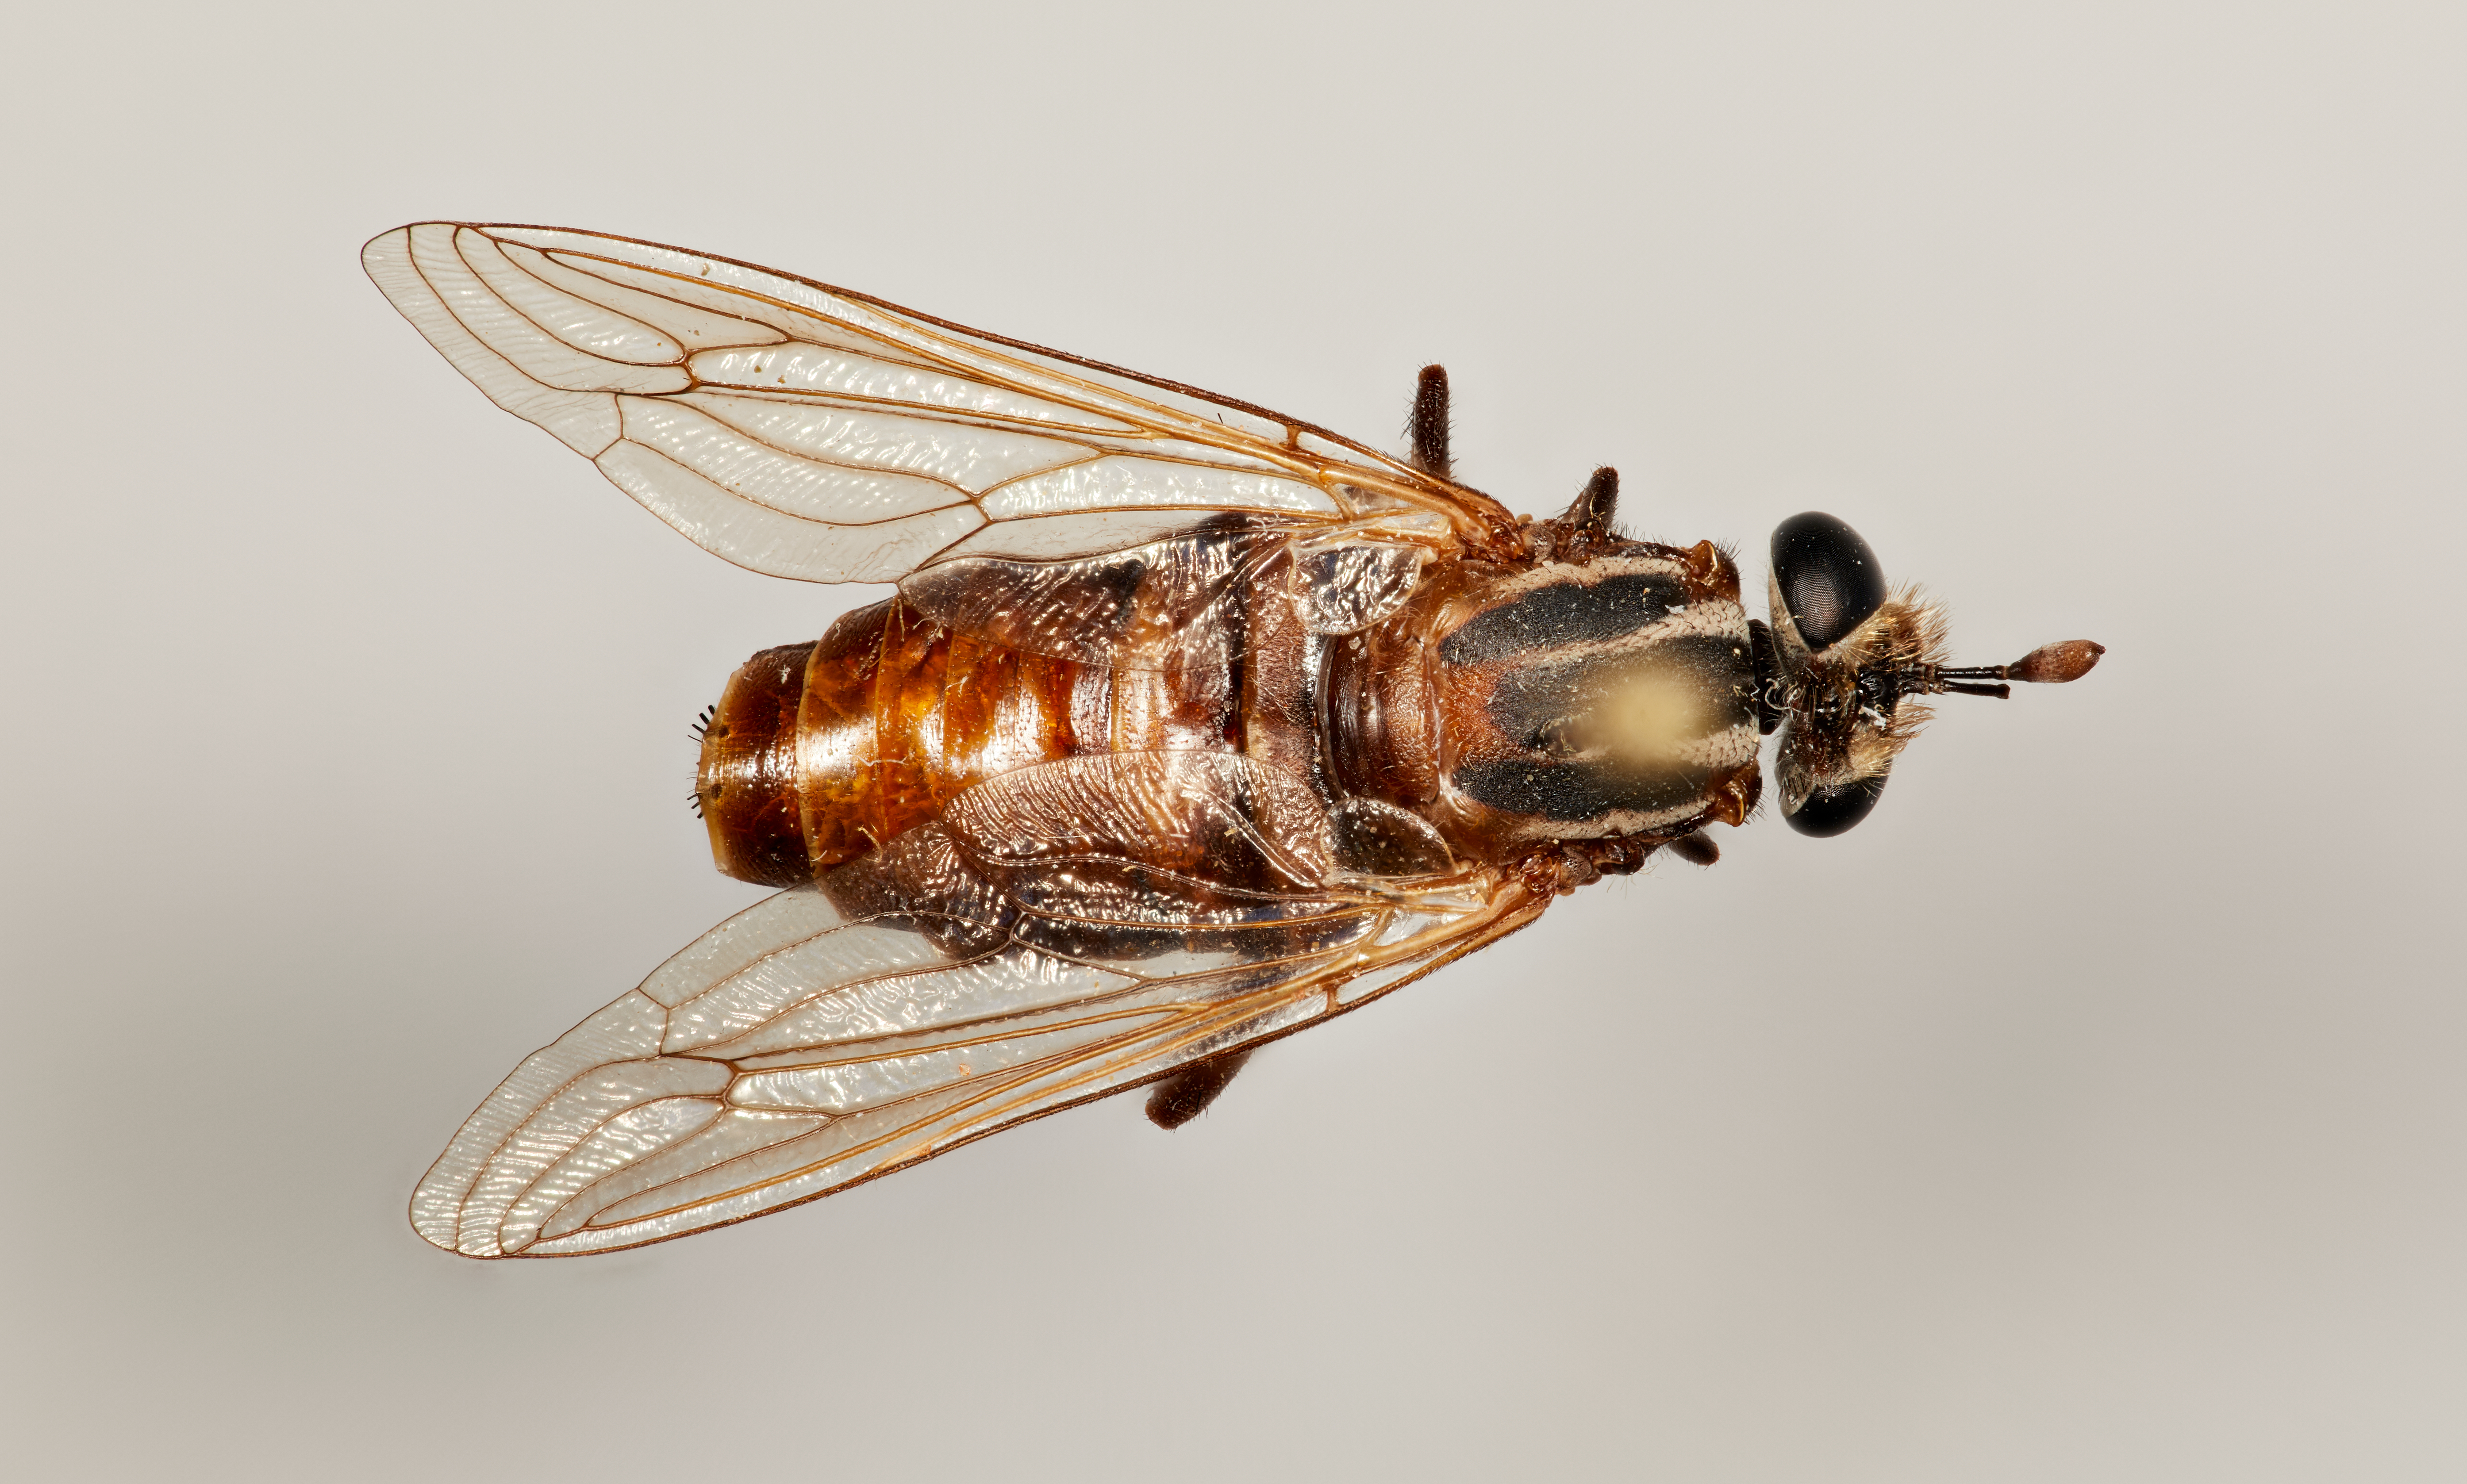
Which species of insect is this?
Parectyphus namibiensis
